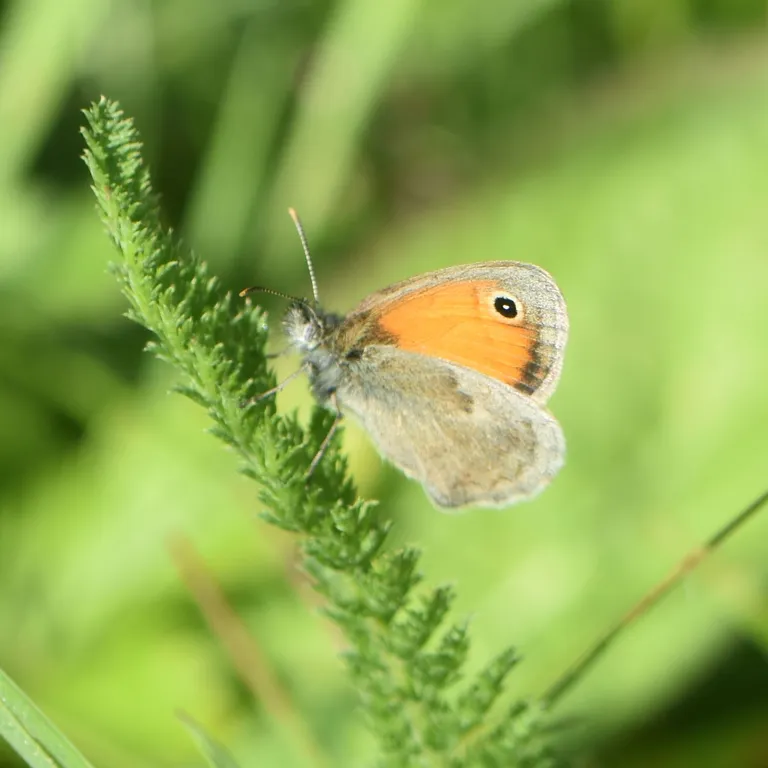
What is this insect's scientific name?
Coenonympha pamphilus
